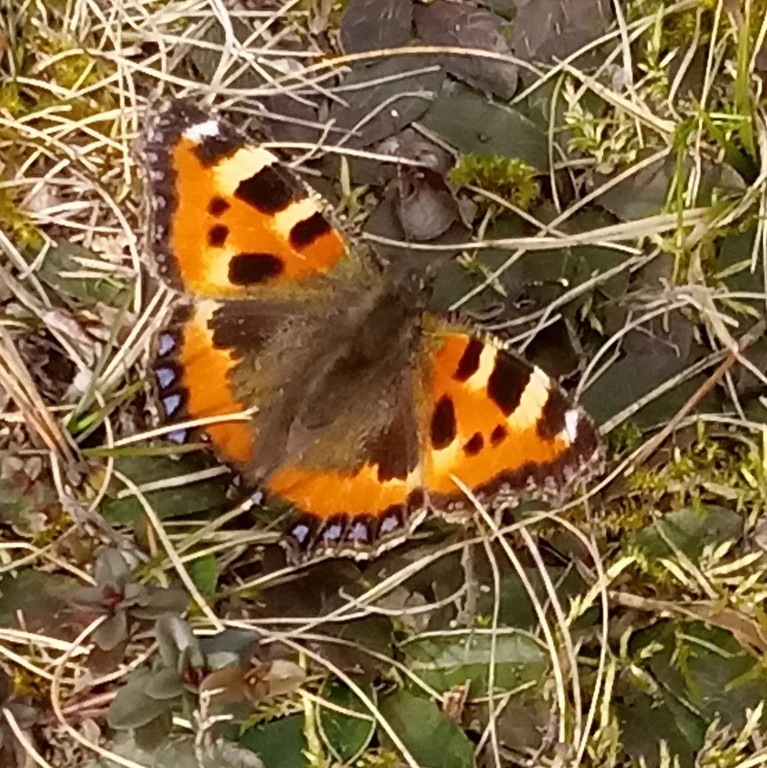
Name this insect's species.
Aglais urticae
